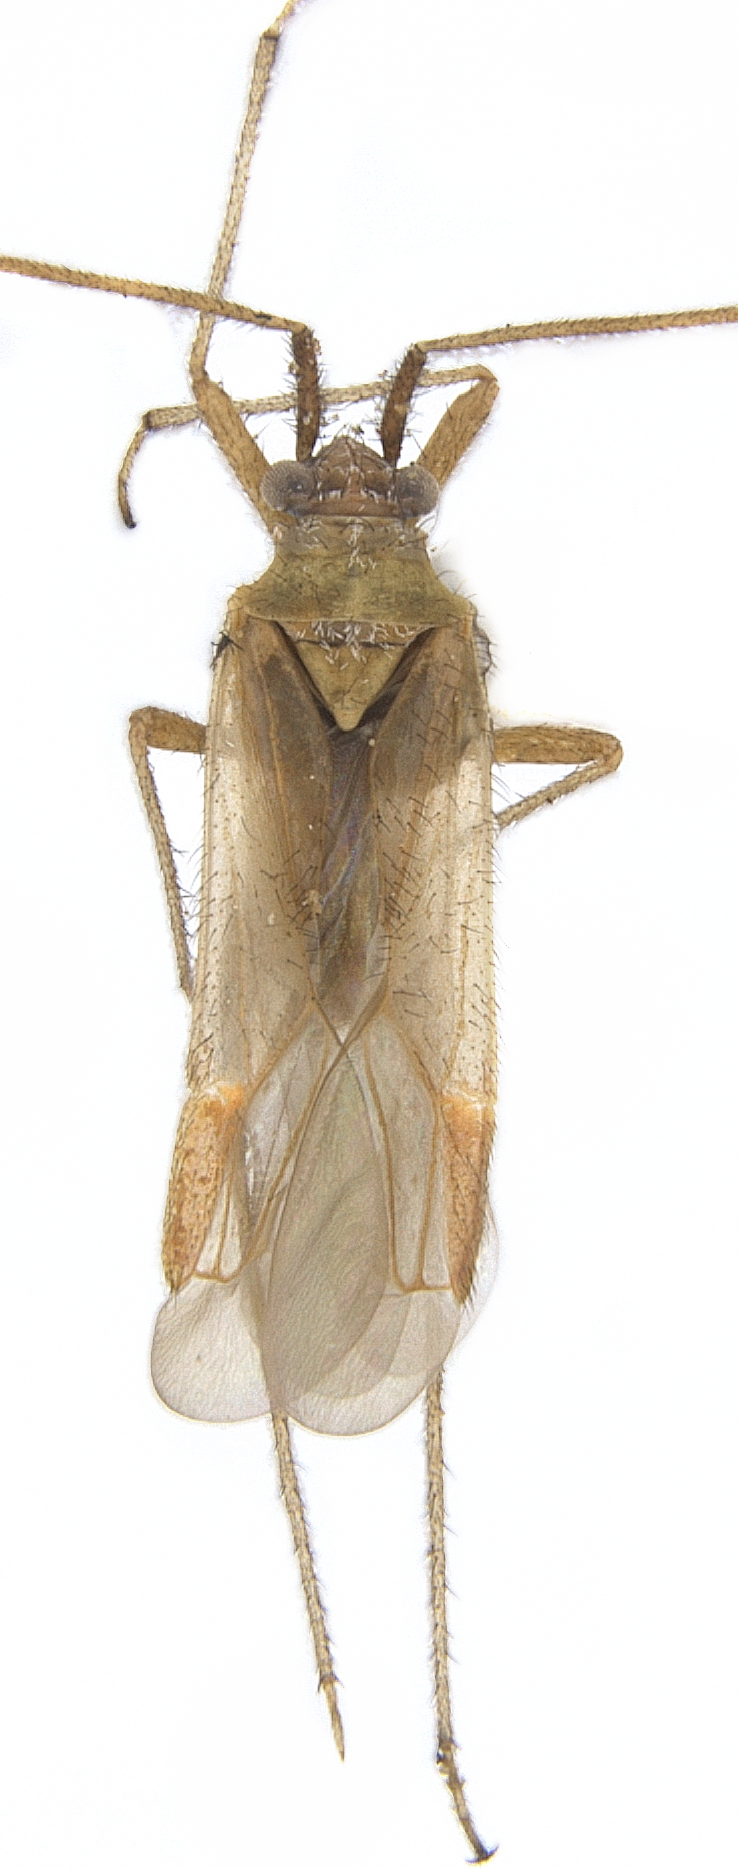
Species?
Compositocoris senecionus
